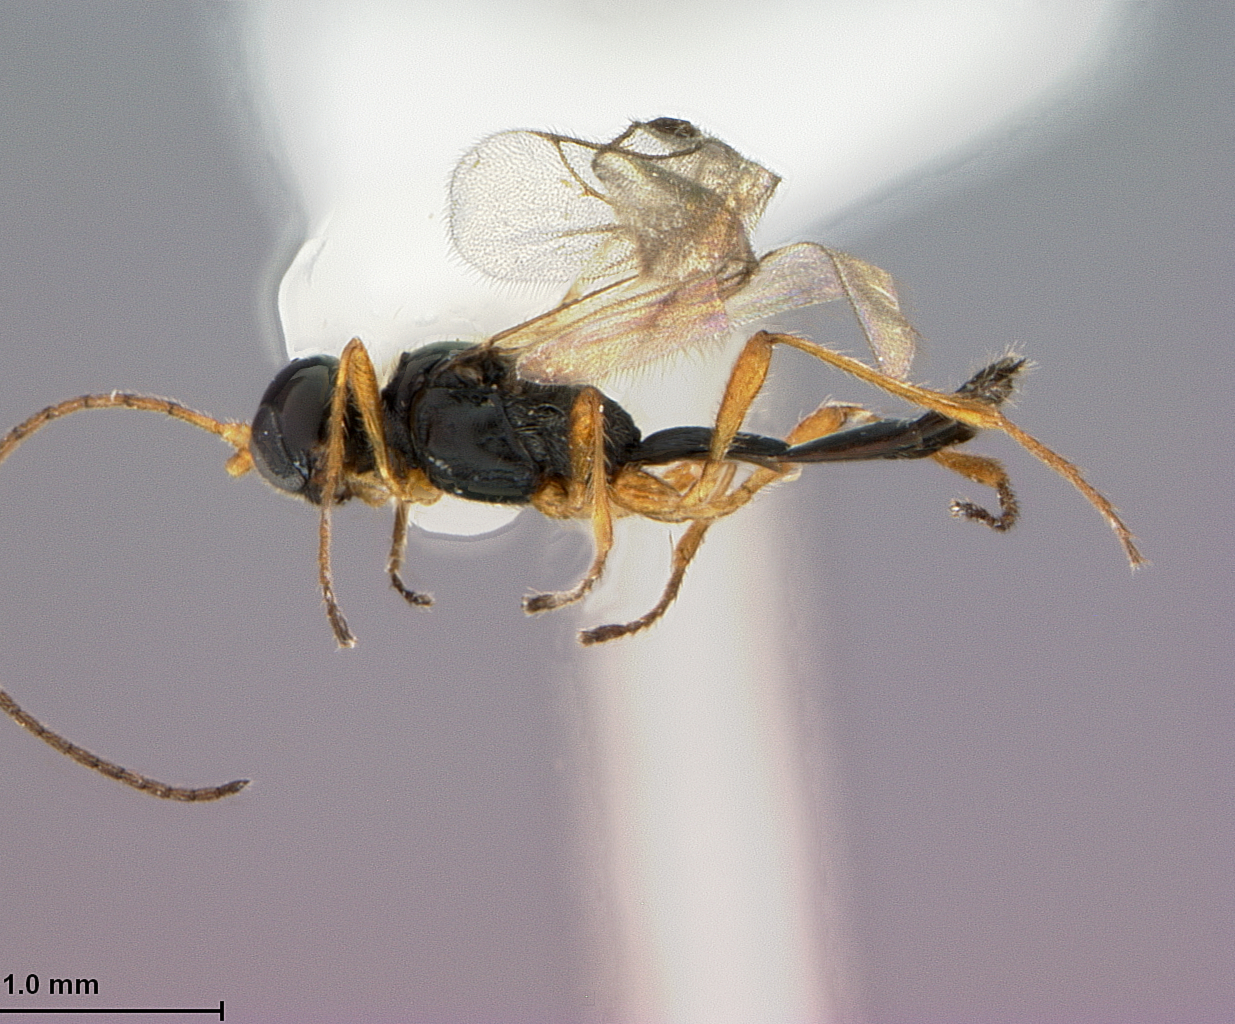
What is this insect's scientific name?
Chaenusa steineri
